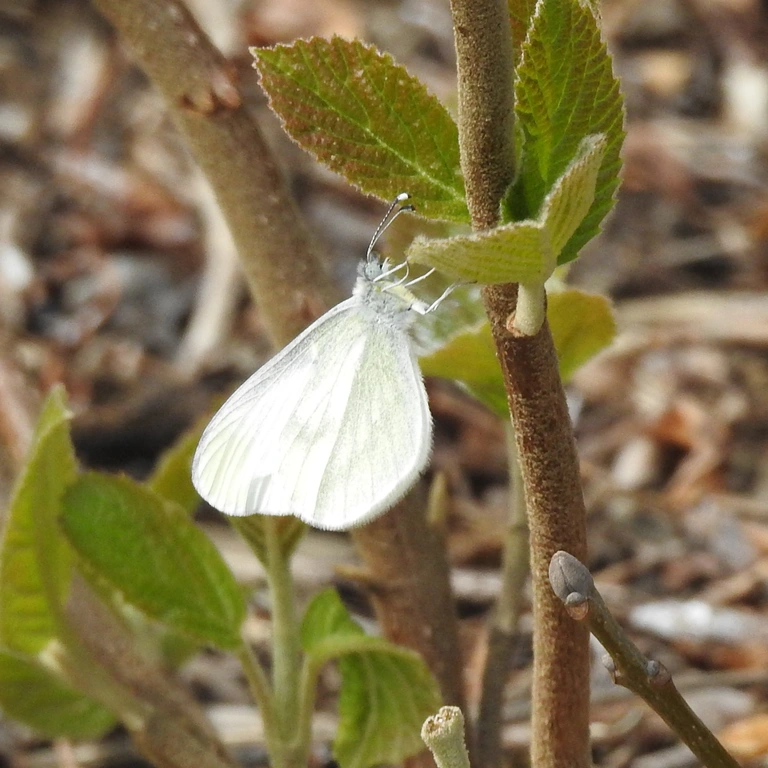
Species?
Leptidea sinapis/juvernica
